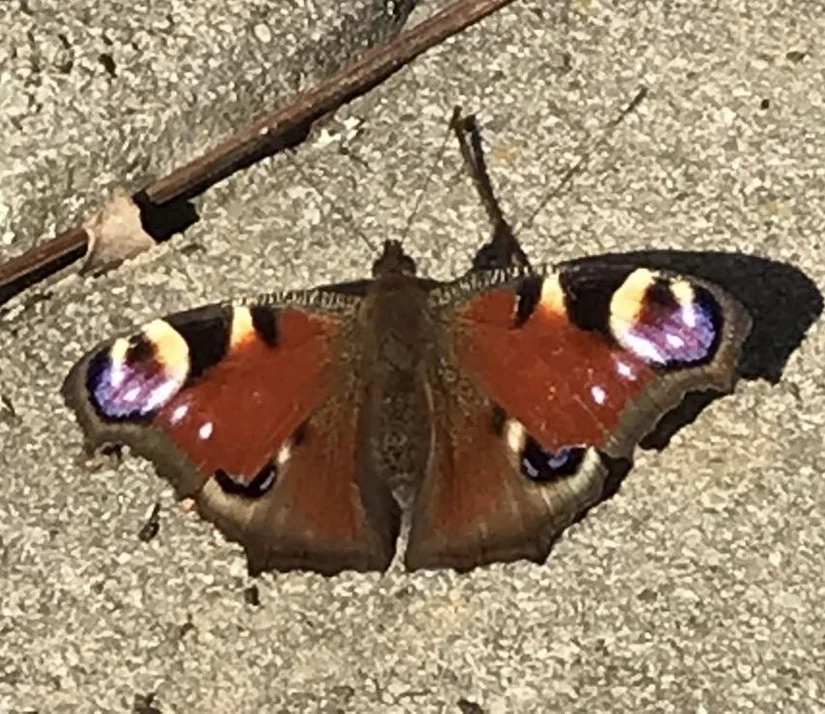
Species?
Aglais io
